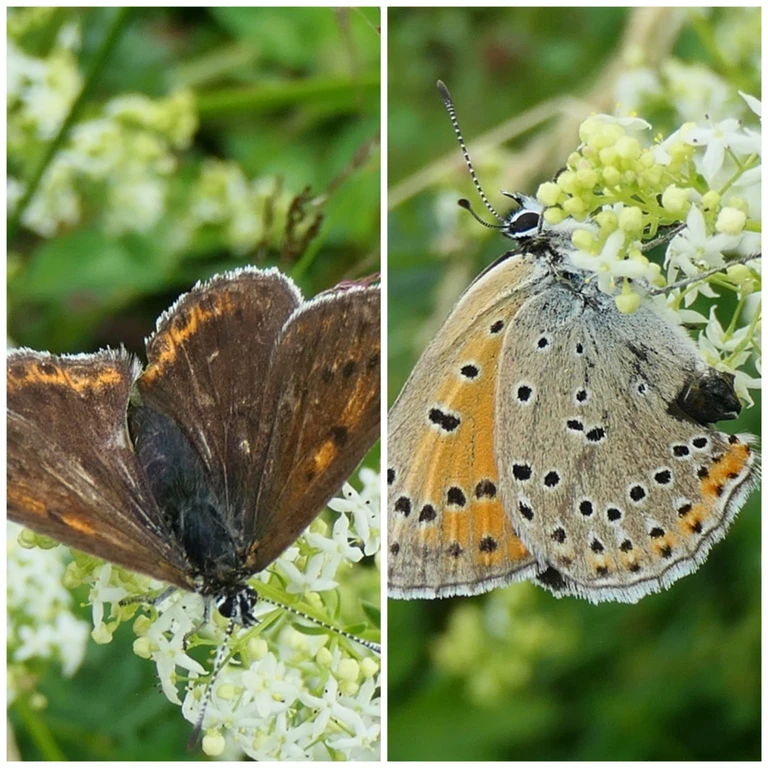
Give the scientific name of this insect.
Lycaena hippothoe (also Palaeochrysophanus hippothoe)
